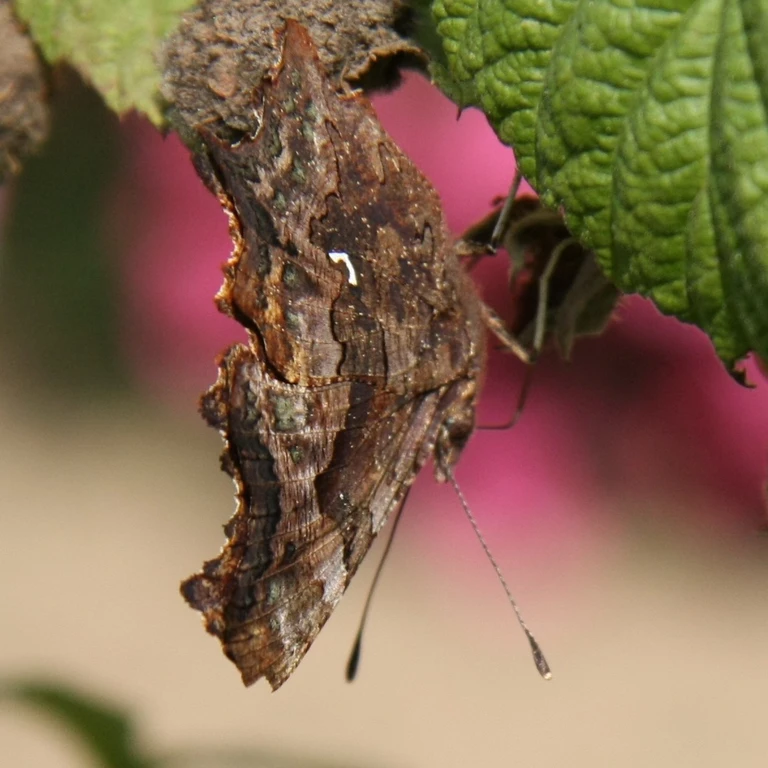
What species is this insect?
Polygonia c-album
